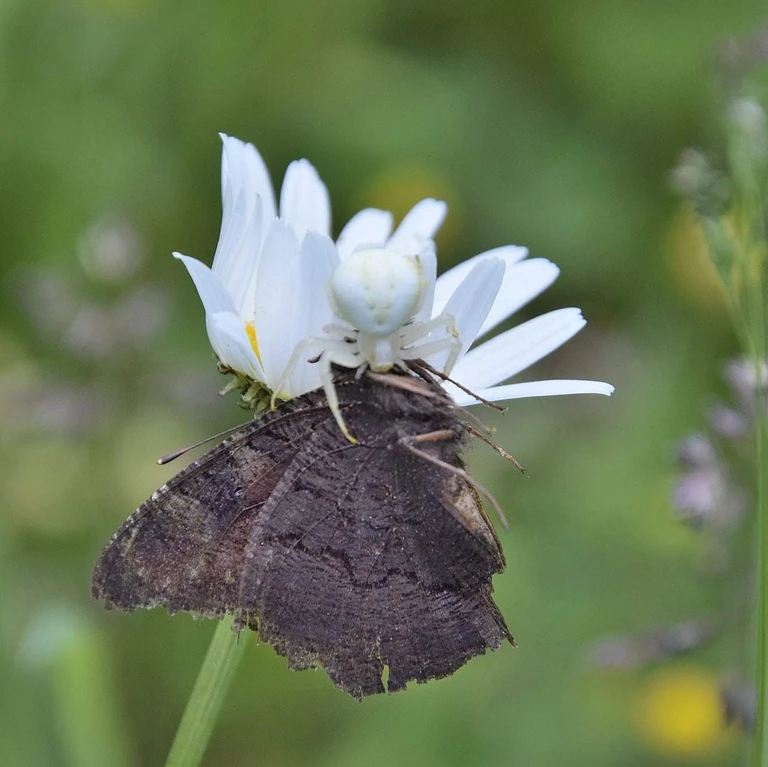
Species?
Aglais io
